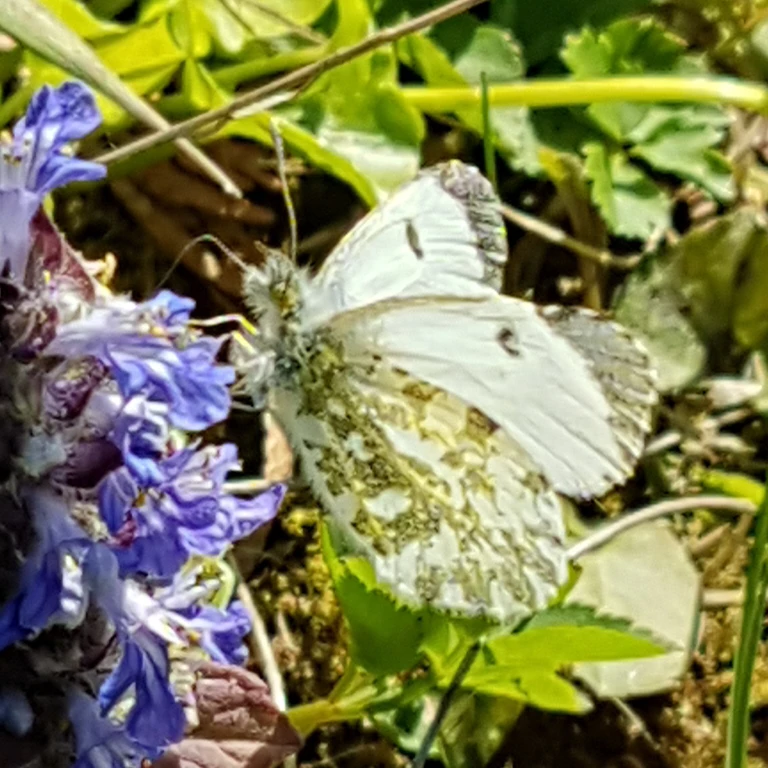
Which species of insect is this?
Anthocharis cardamines
